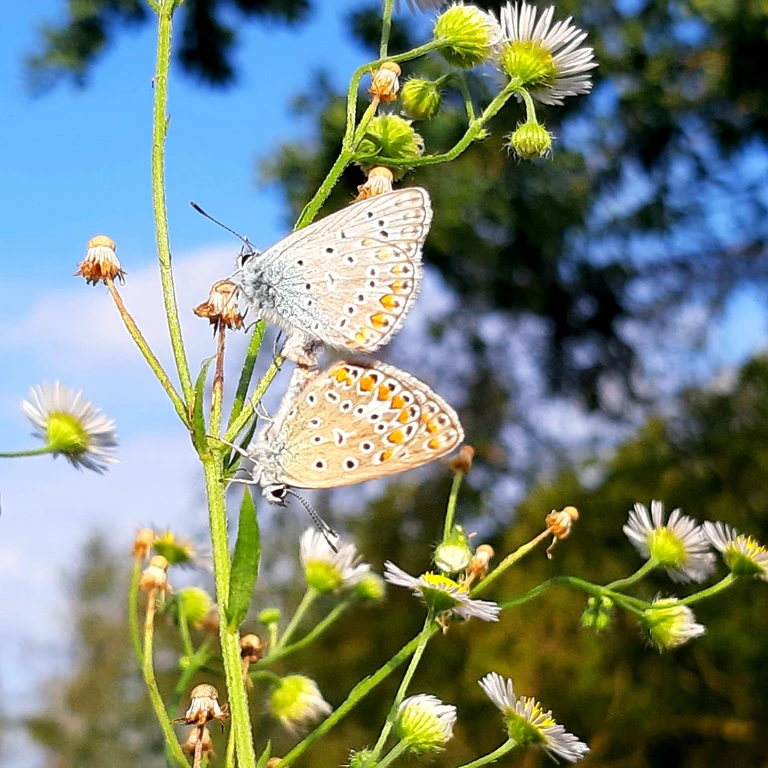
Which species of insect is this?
Polyommatus icarus
